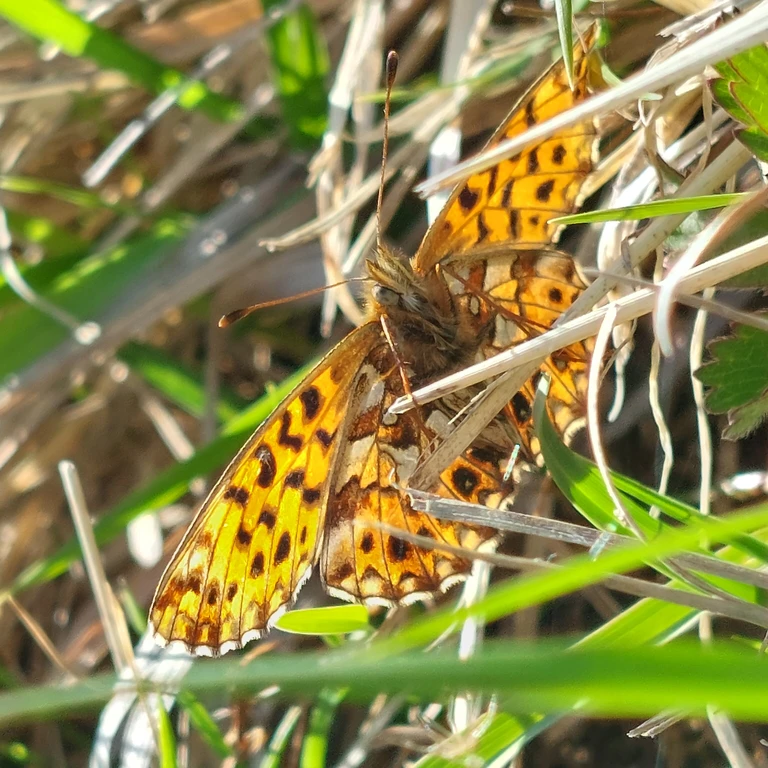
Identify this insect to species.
Boloria dia
